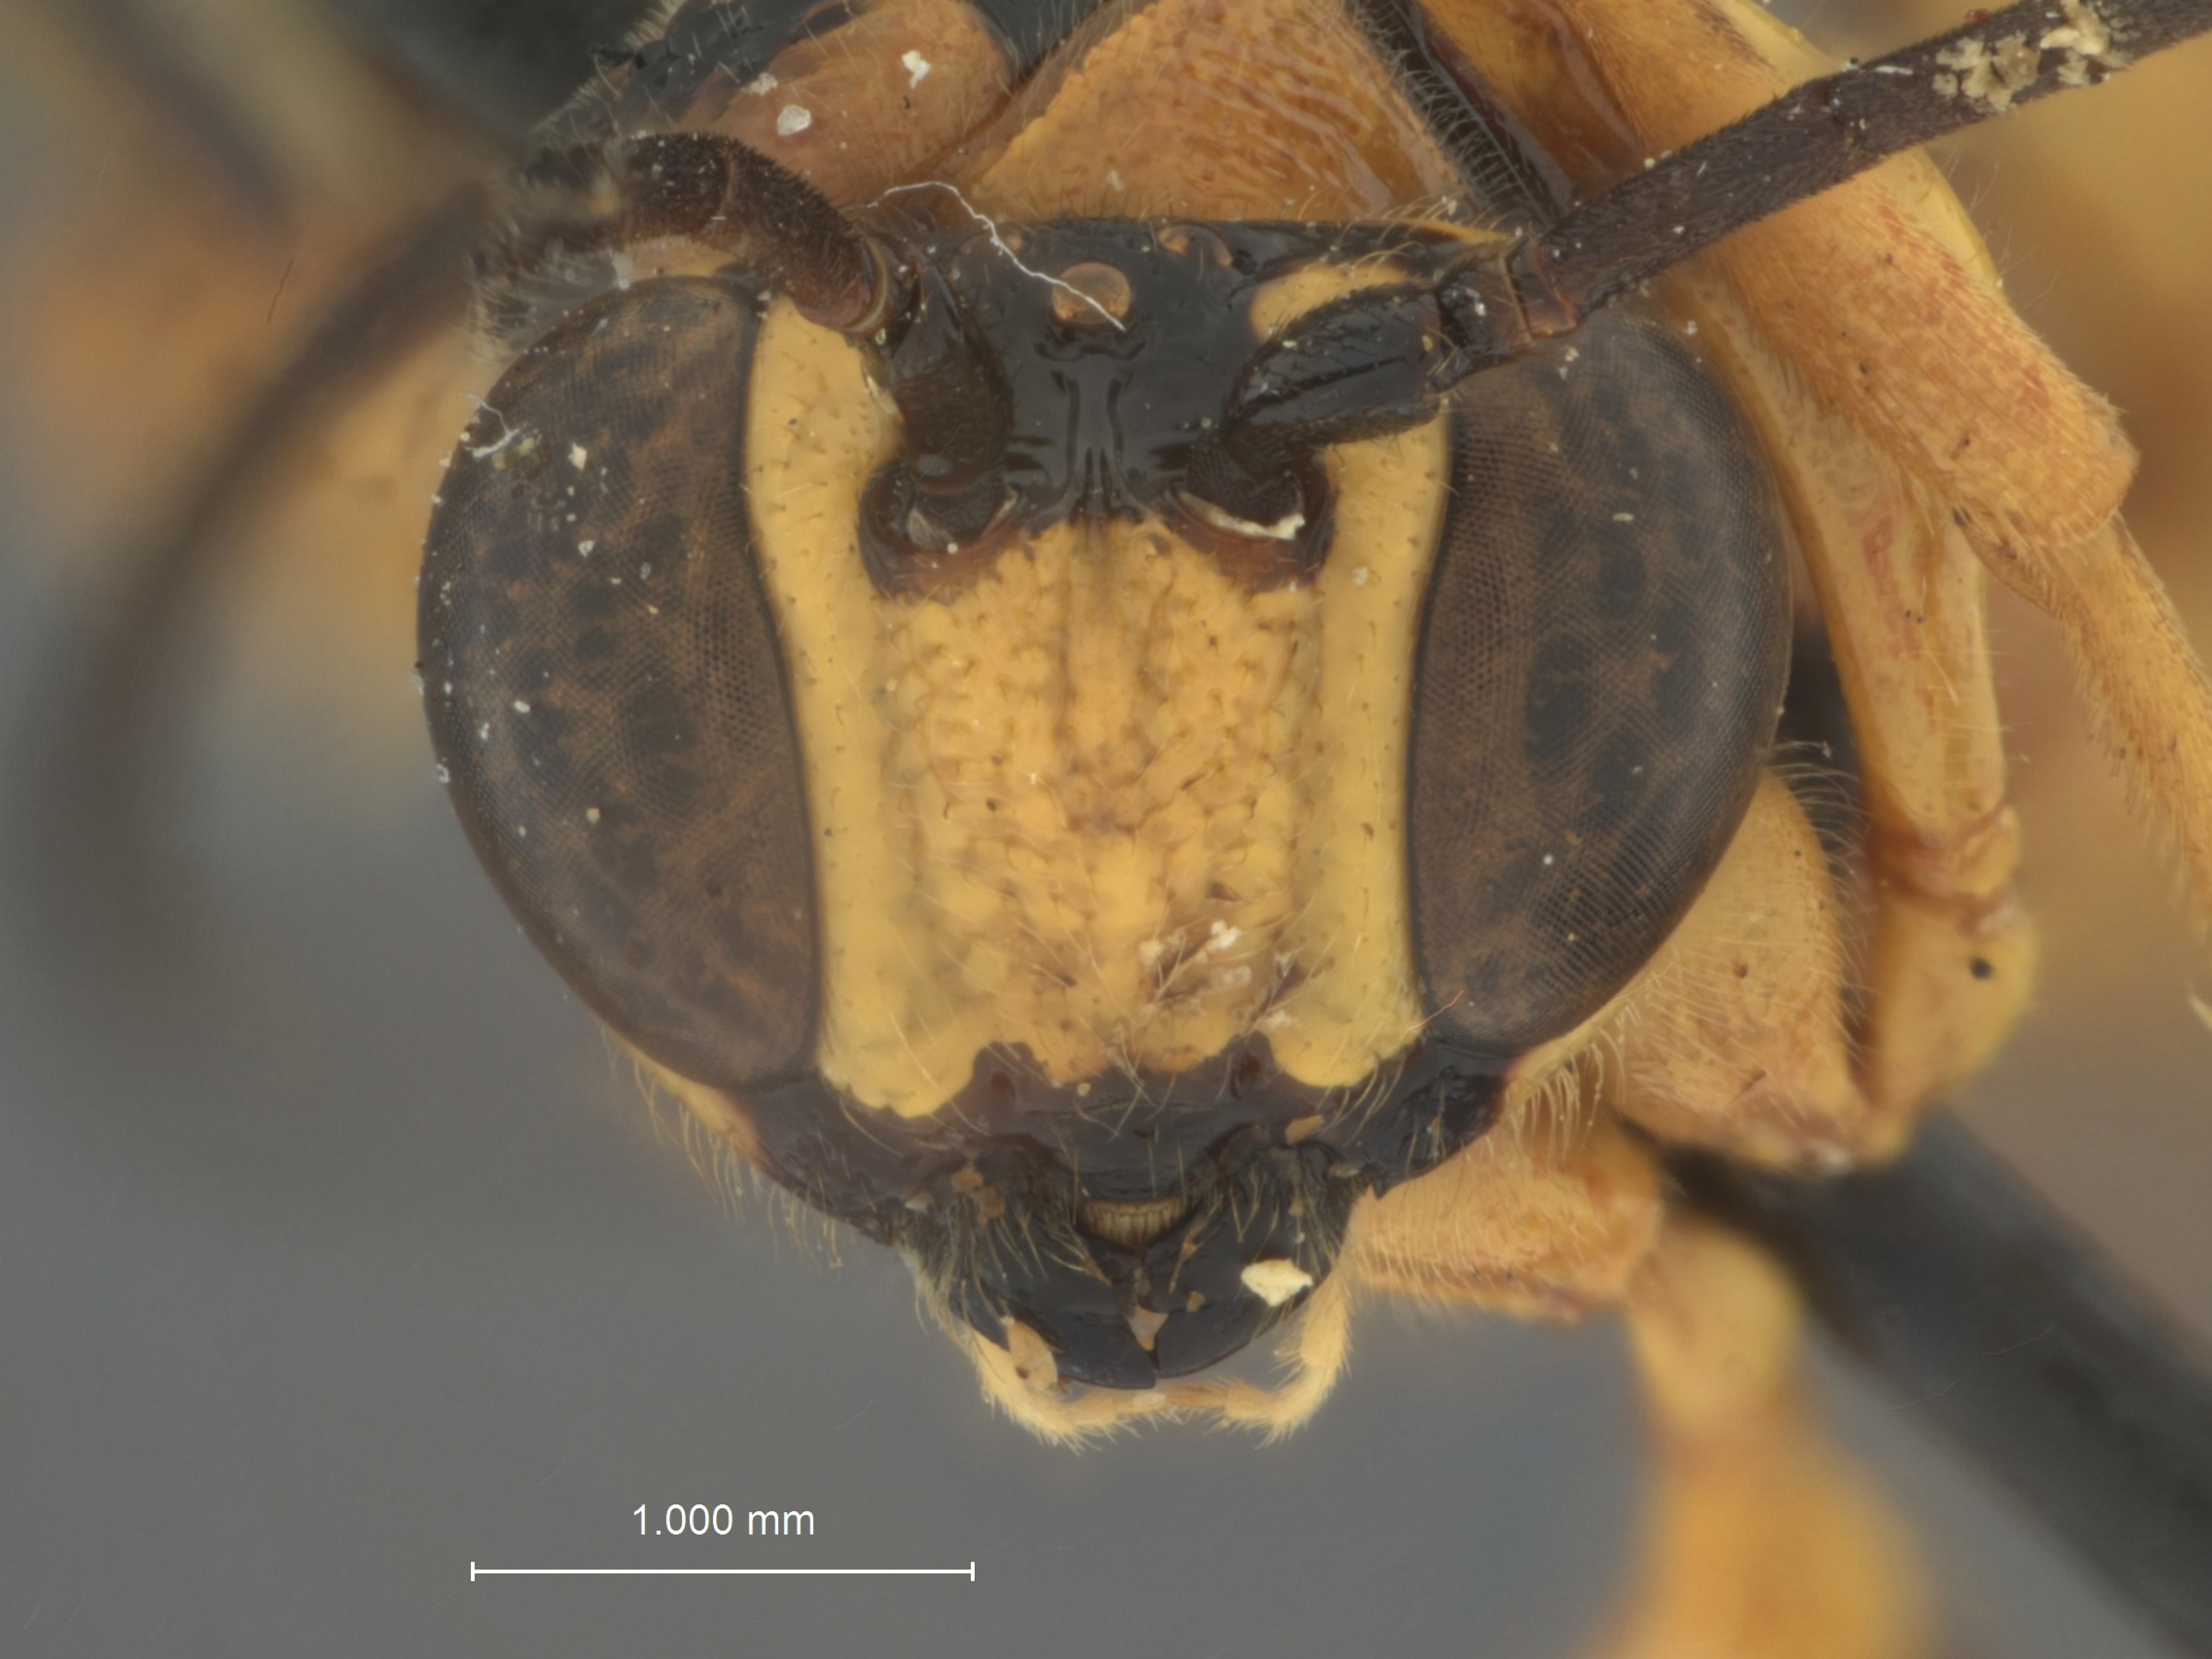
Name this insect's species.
Triancyra scabra
